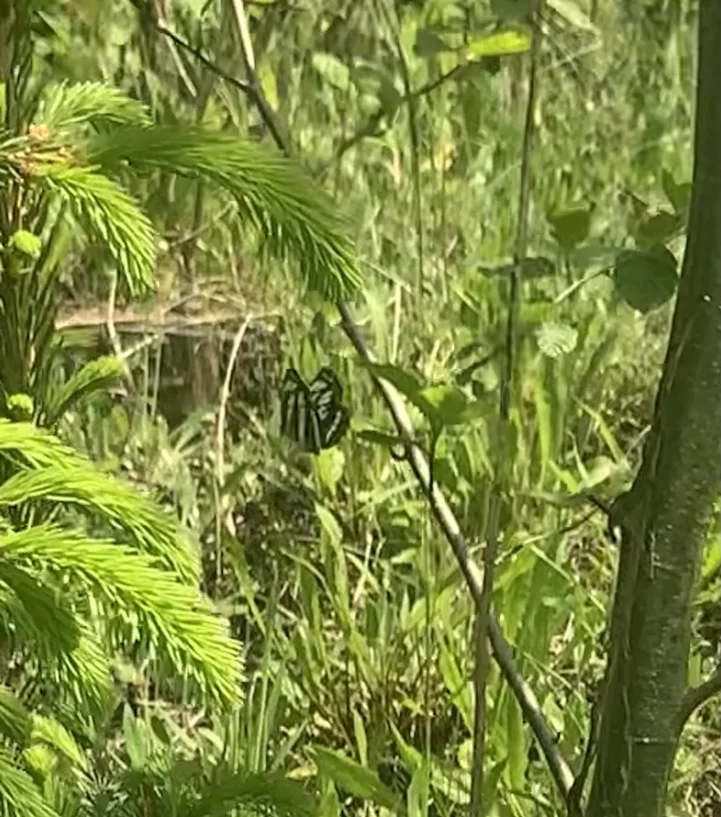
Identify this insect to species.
Neptis sappho
